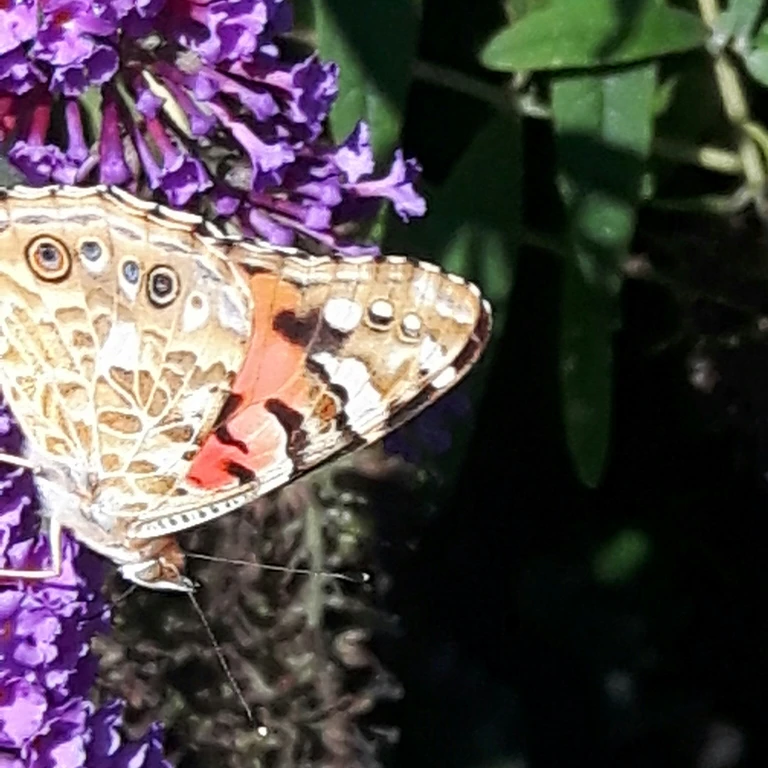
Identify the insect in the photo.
Vanessa cardui
